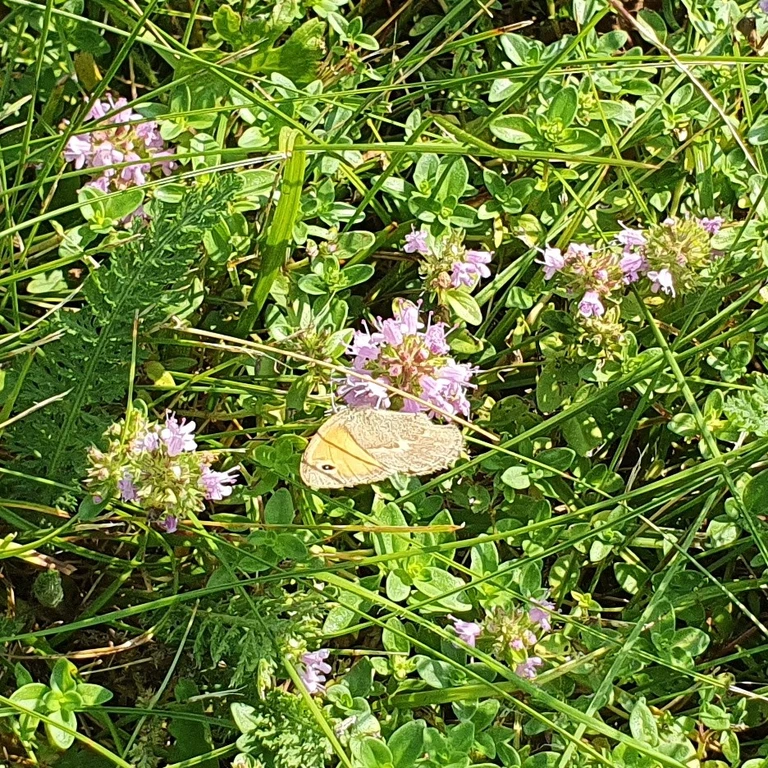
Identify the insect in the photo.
Coenonympha pamphilus
